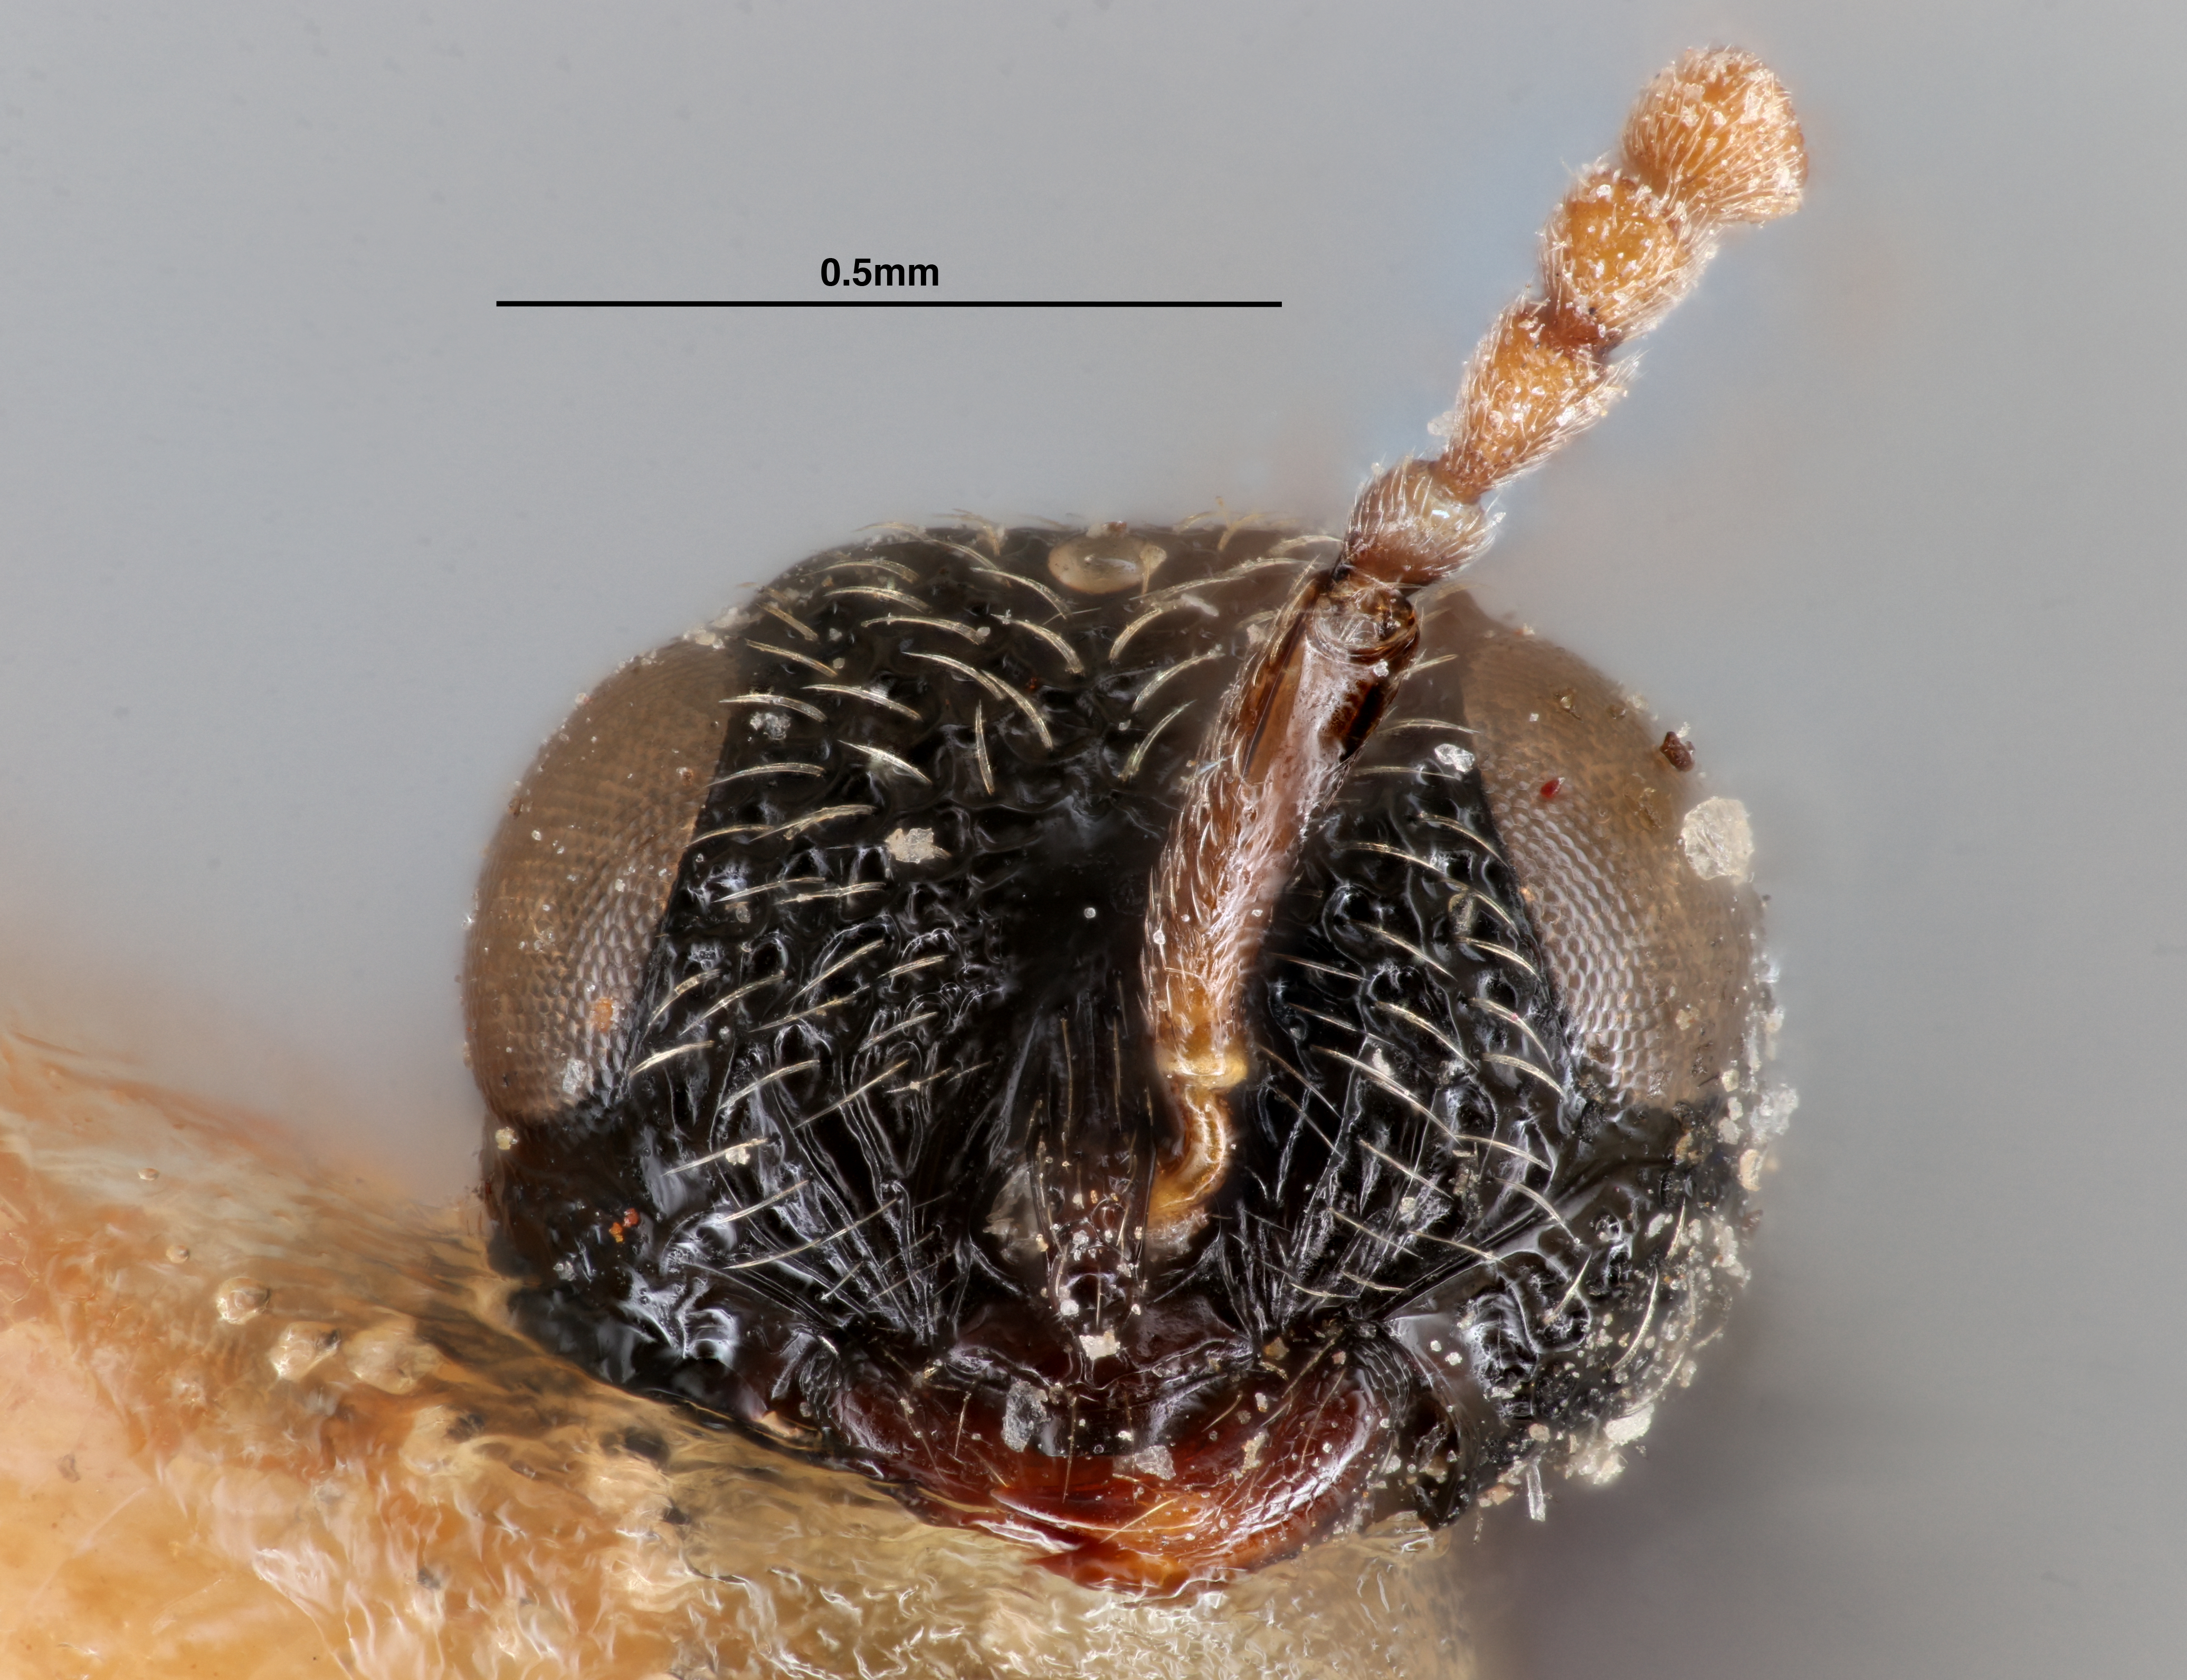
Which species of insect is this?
Scelio satpurus
